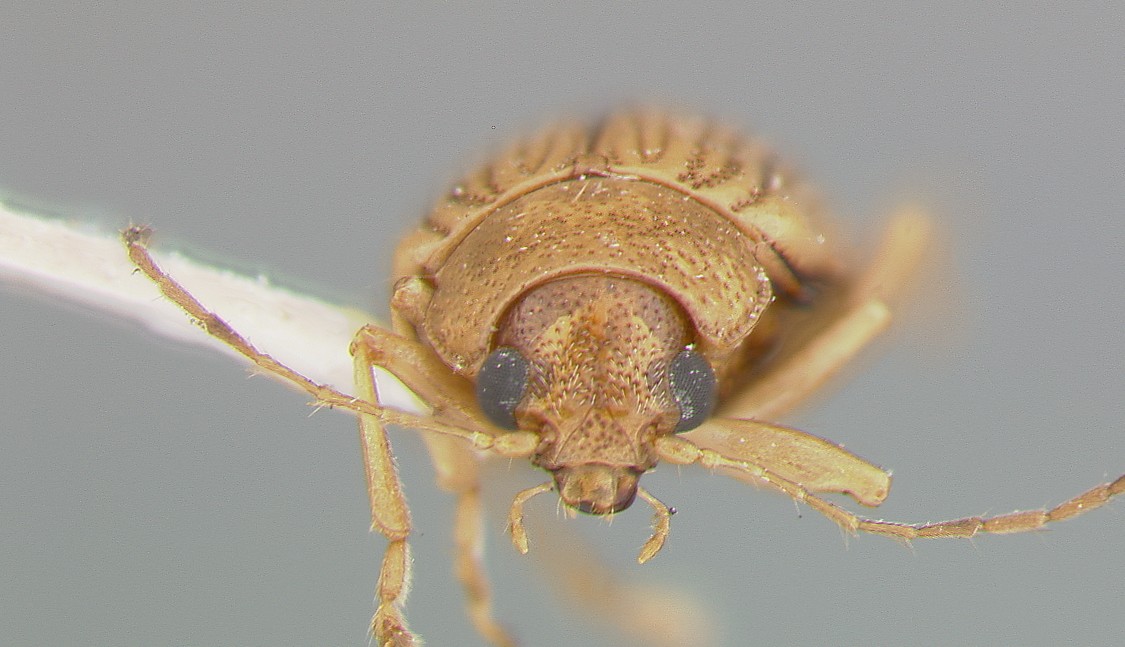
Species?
Colaspis floridana (also Colaspis brunnea)
